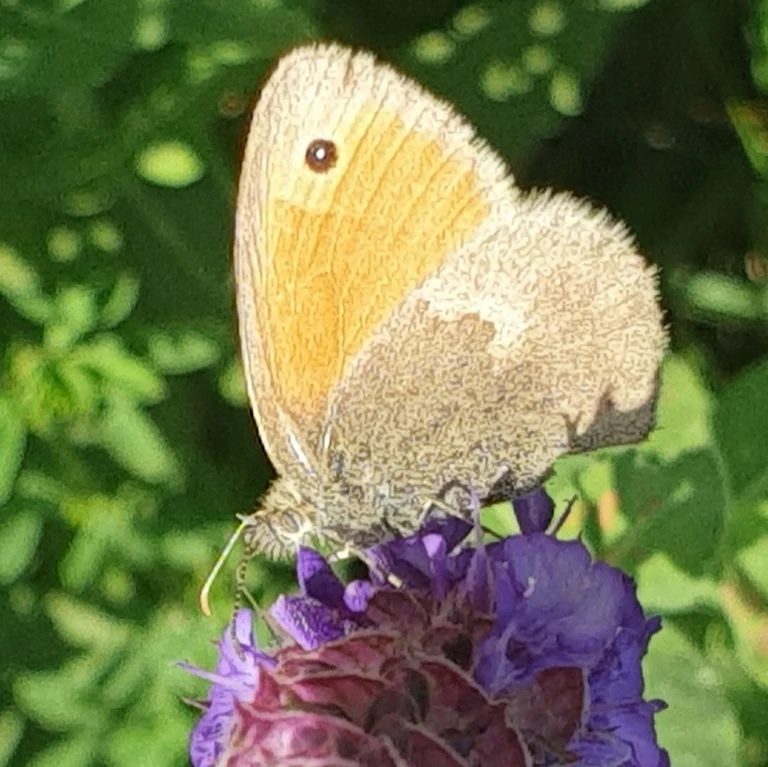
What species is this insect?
Coenonympha pamphilus
